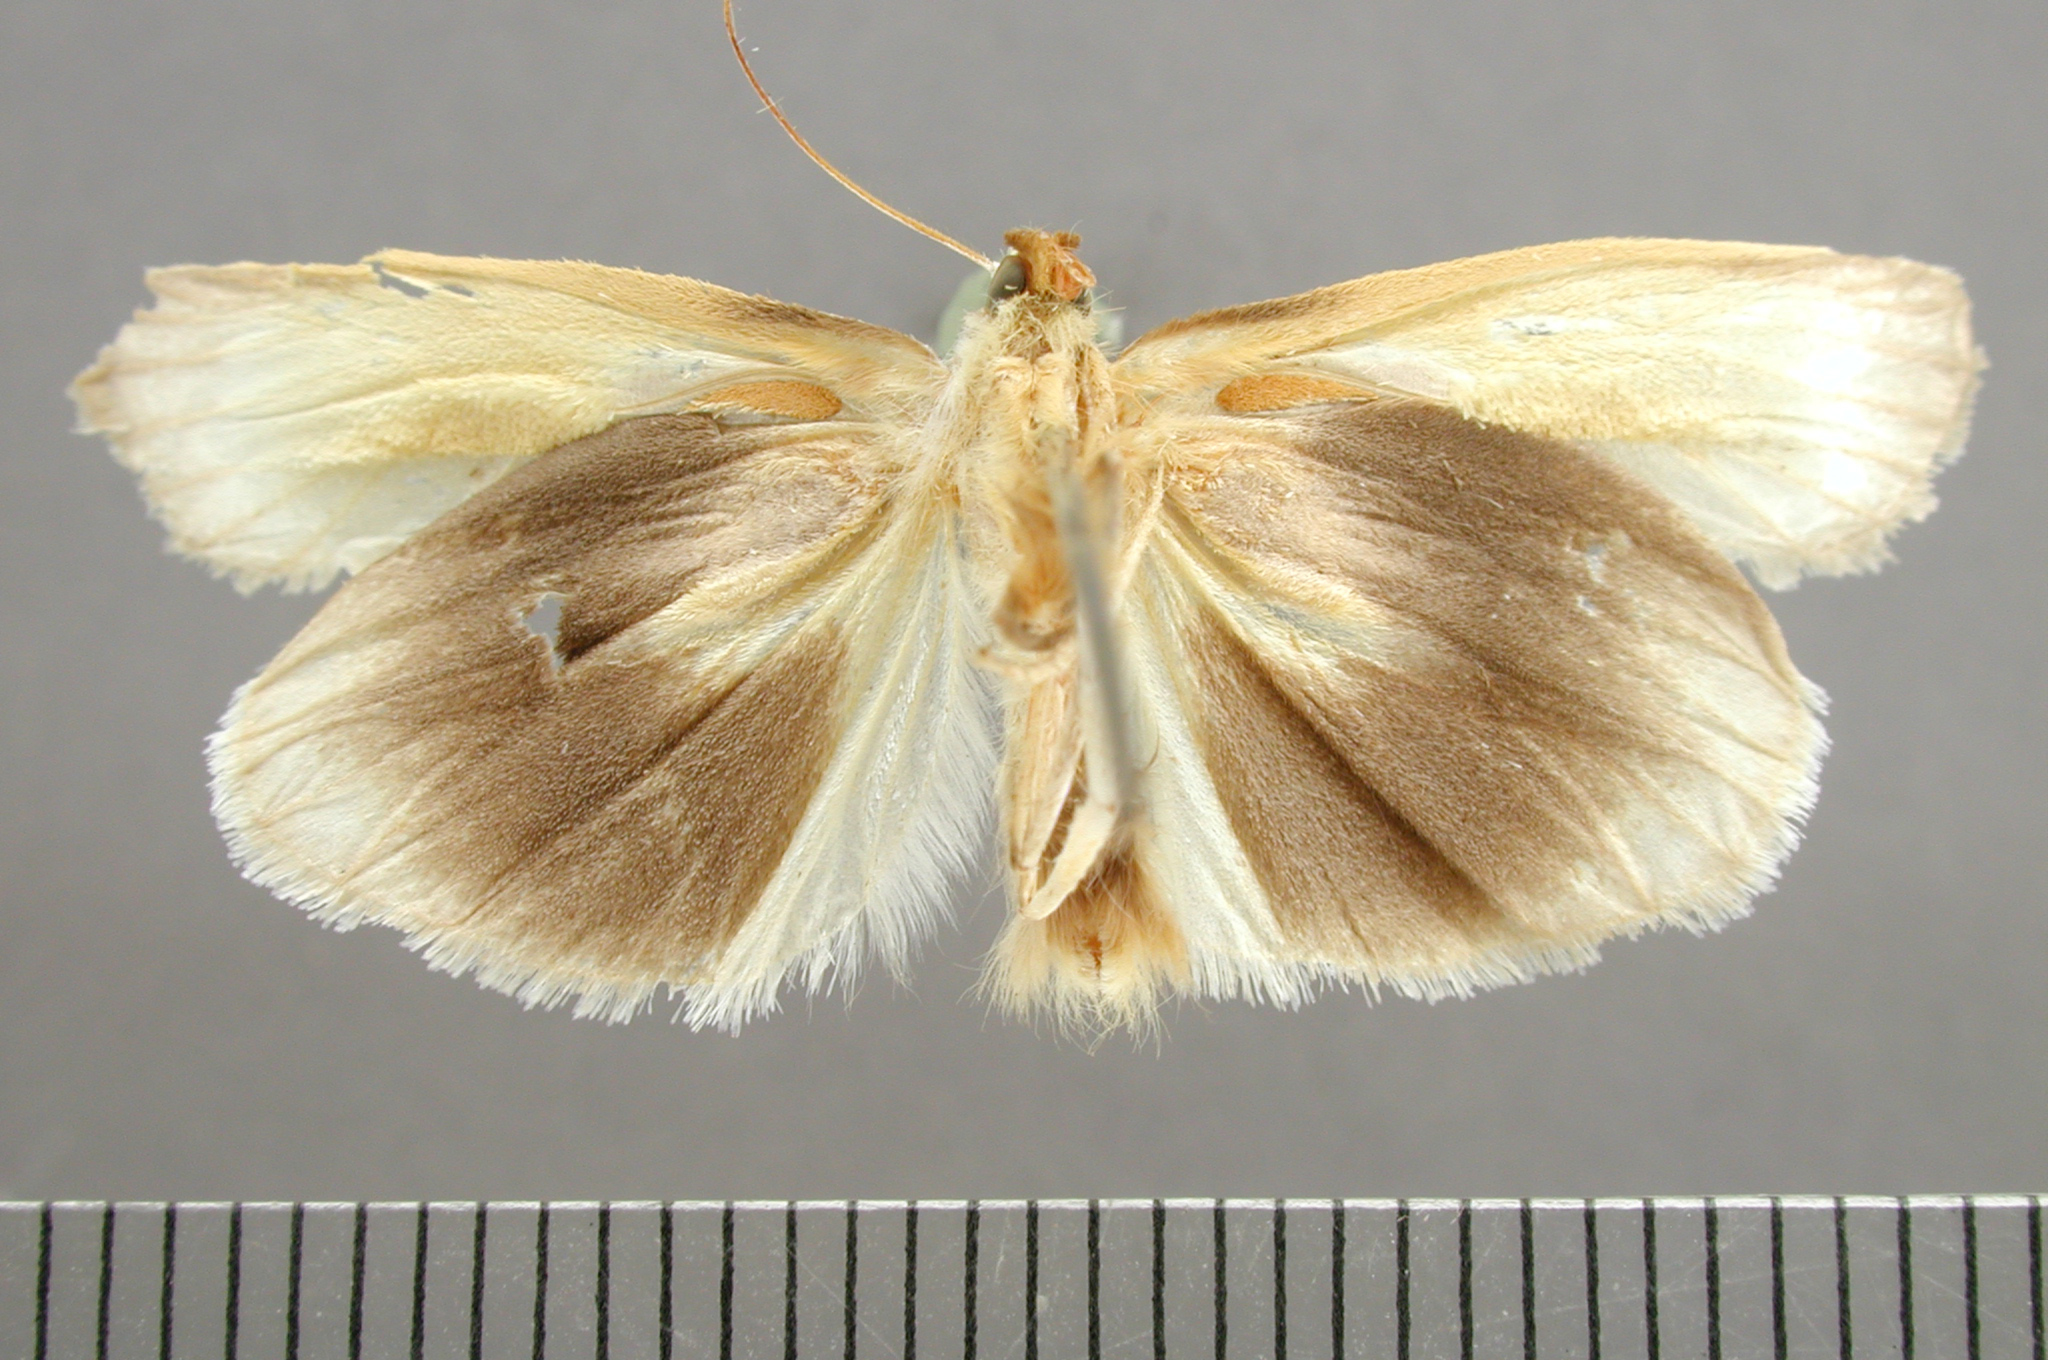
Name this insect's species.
Agylla exscissa
